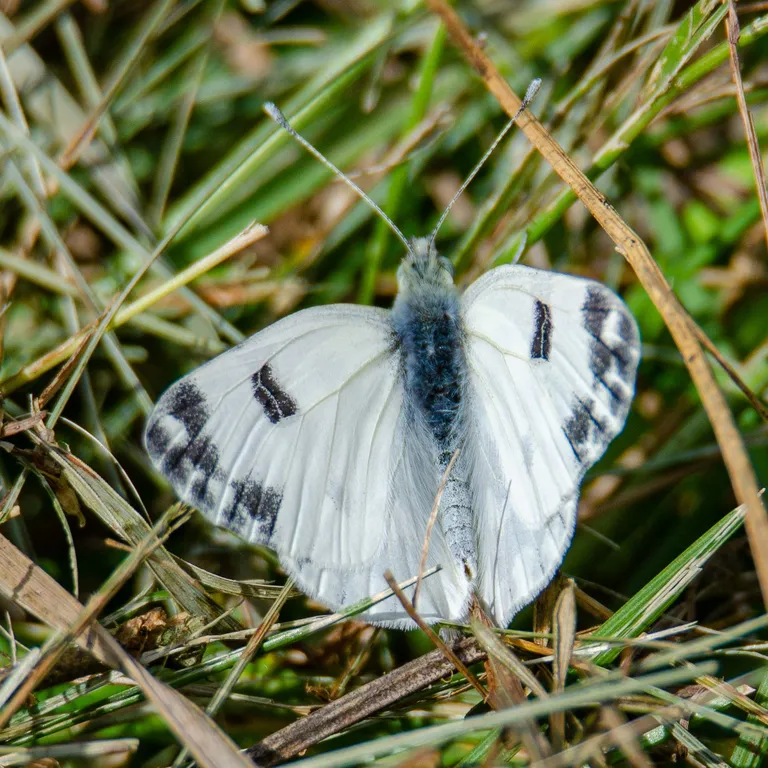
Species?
Pontia edusa
